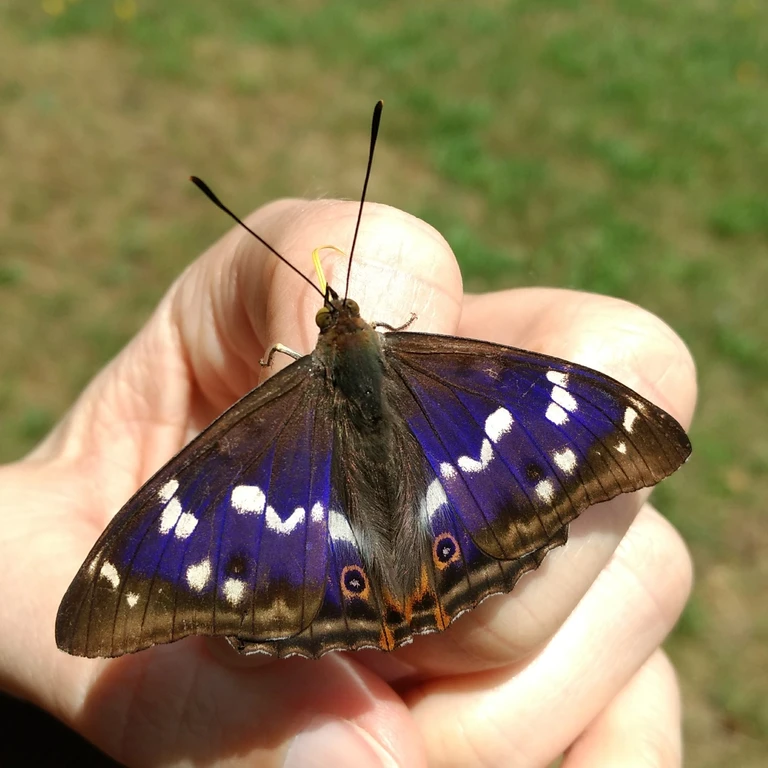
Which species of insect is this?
Apatura iris
